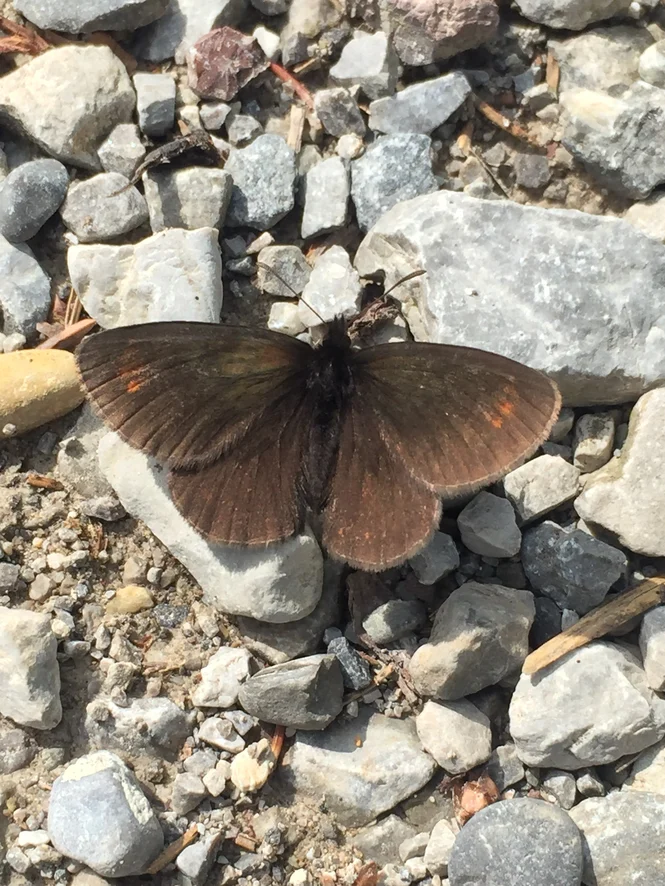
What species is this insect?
Erebia oeme
